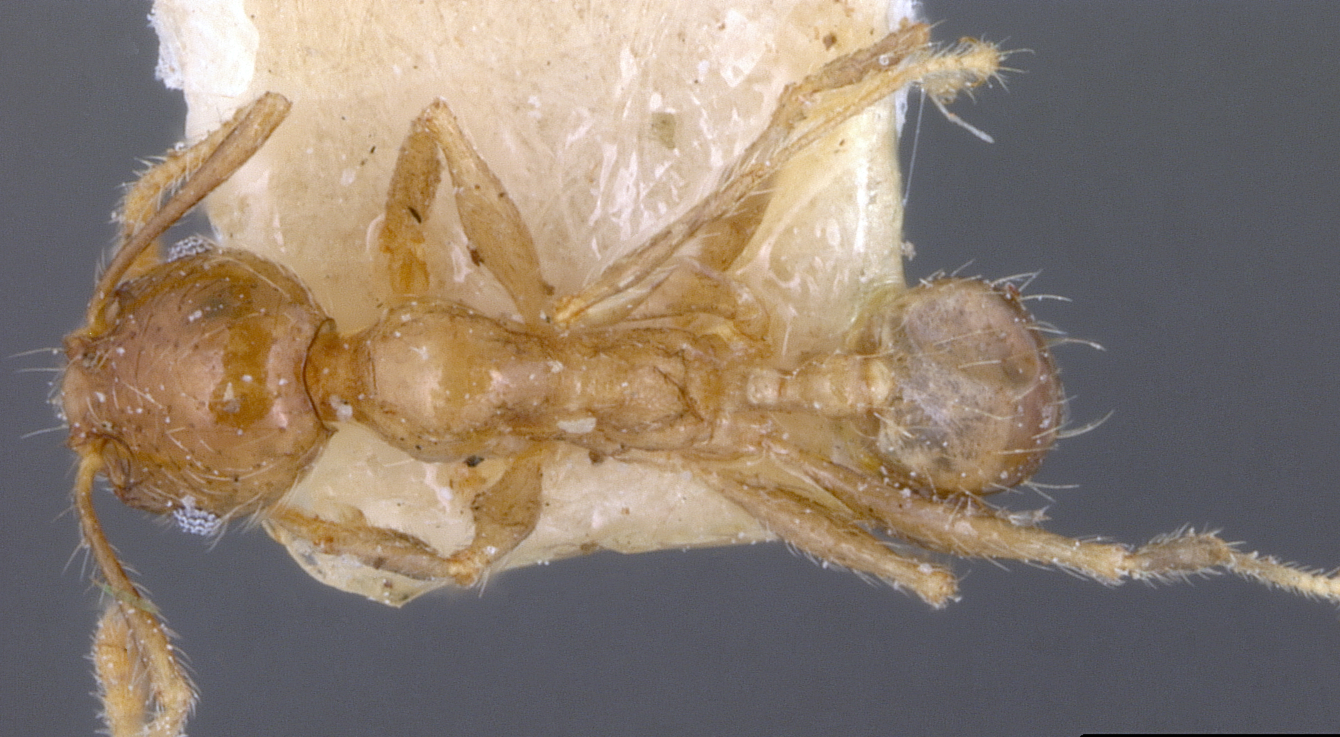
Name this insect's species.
Pheidole squalida
